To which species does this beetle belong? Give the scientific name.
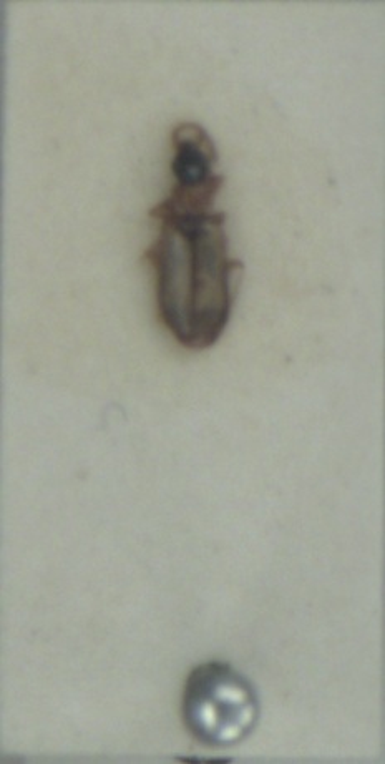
Philorhizus melanocephalus
